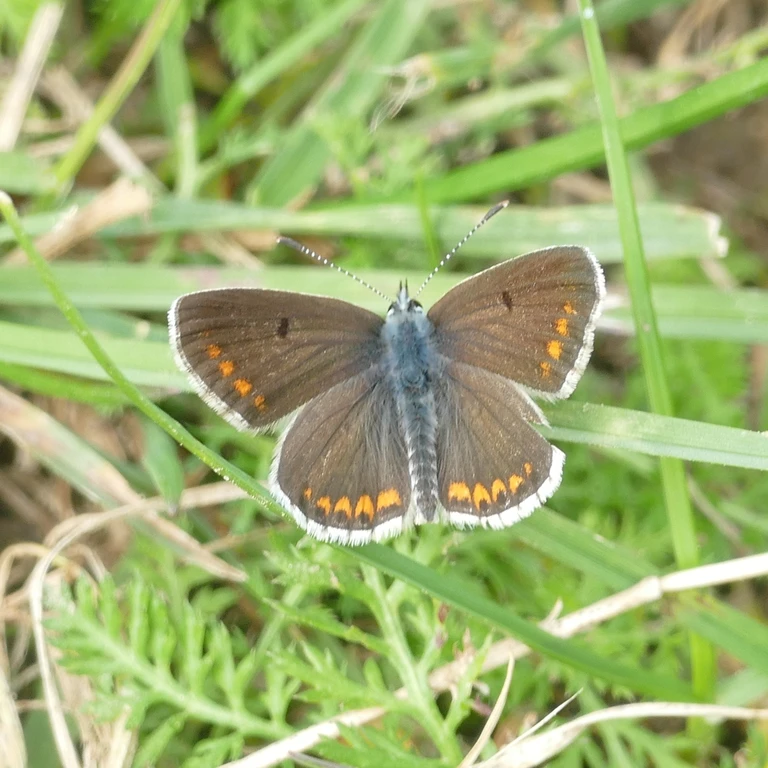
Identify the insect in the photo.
Aricia agestis/artaxerxes
